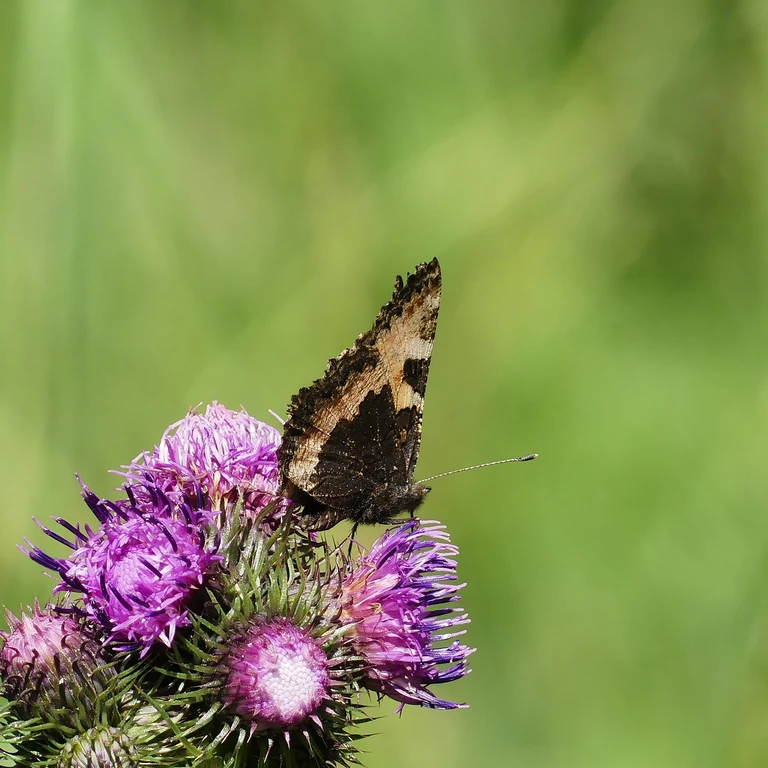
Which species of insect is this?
Aglais urticae
